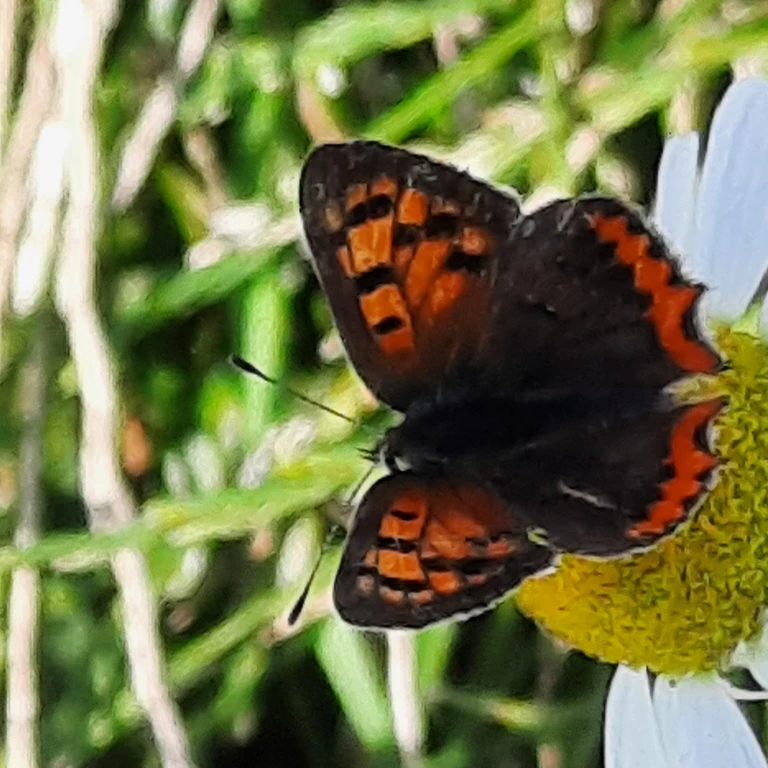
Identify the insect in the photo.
Lycaena phlaeas
